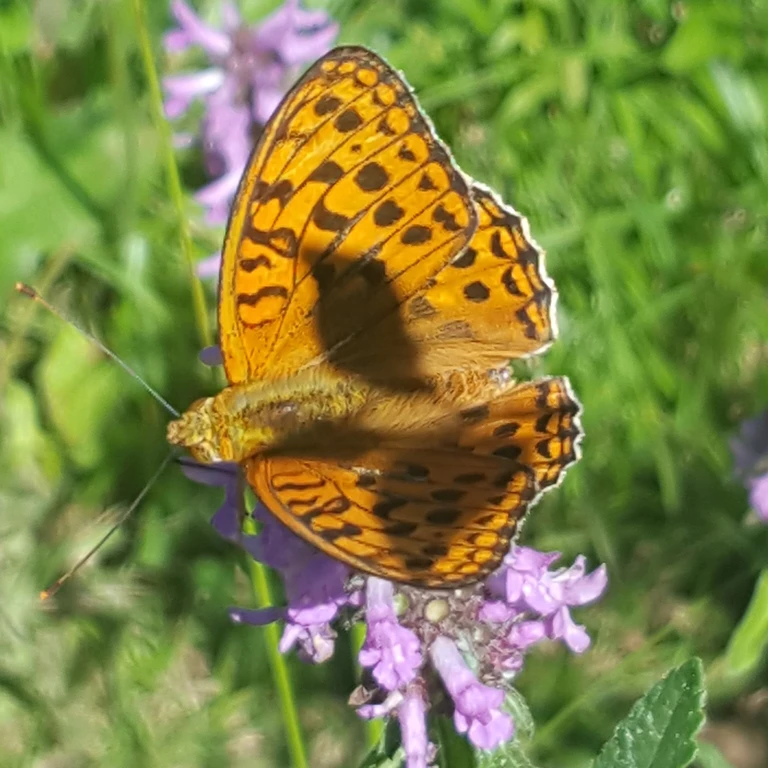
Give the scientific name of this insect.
Fabriciana adippe
